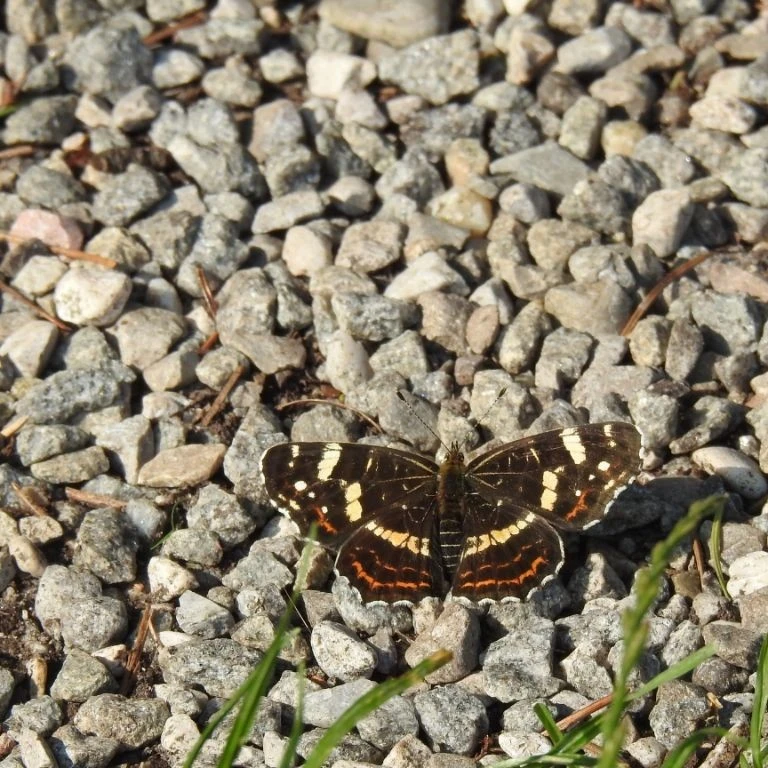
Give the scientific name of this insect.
Araschnia levana
